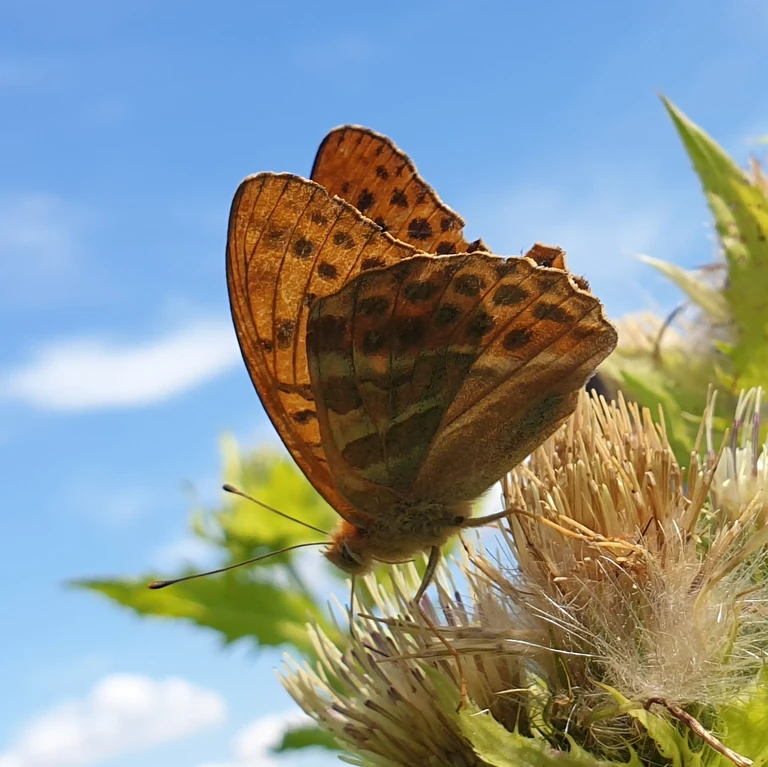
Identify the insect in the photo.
Argynnis paphia
